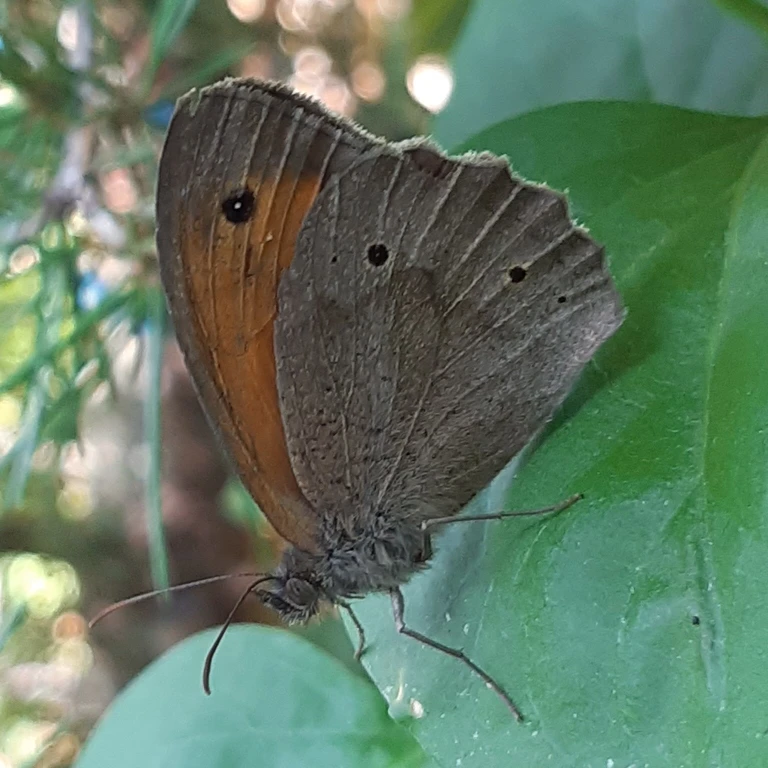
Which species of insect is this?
Maniola jurtina
